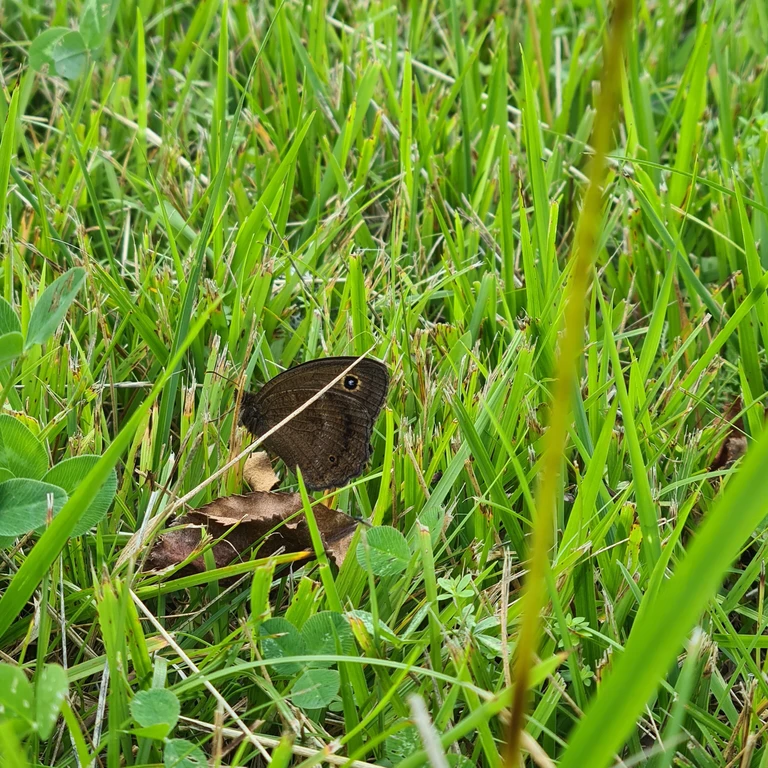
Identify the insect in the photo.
Minois dryas
